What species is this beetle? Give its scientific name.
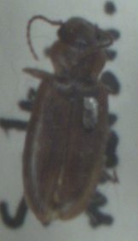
Dicheirotrichus gustavii
